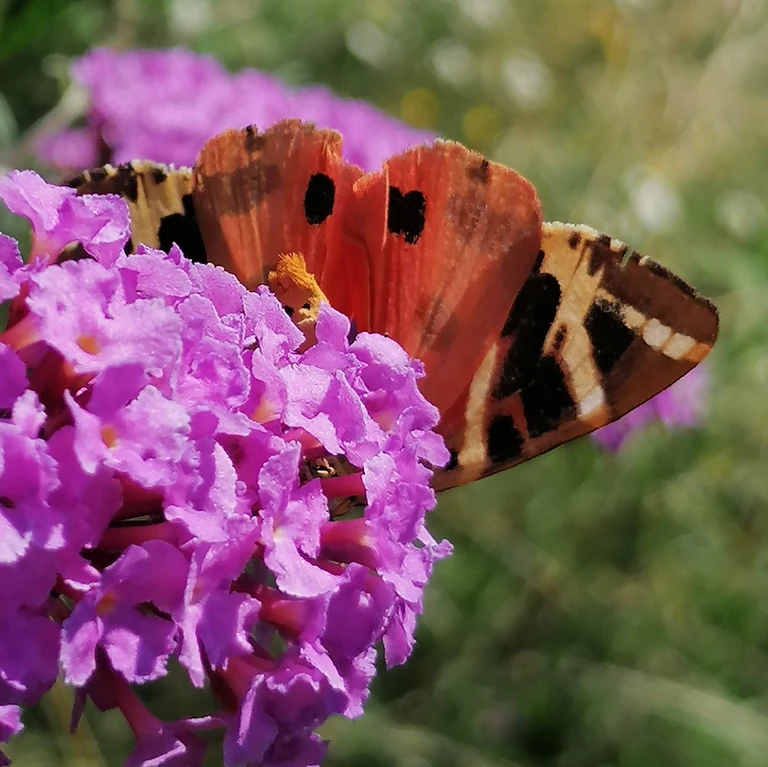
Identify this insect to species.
Euplagia quadripunctaria
